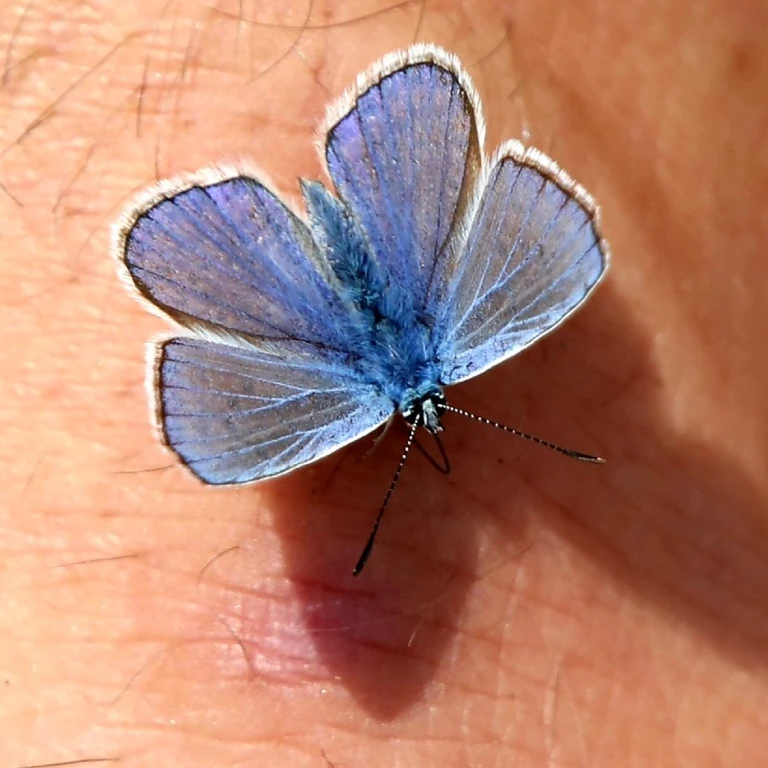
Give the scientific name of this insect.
Polyommatus icarus
